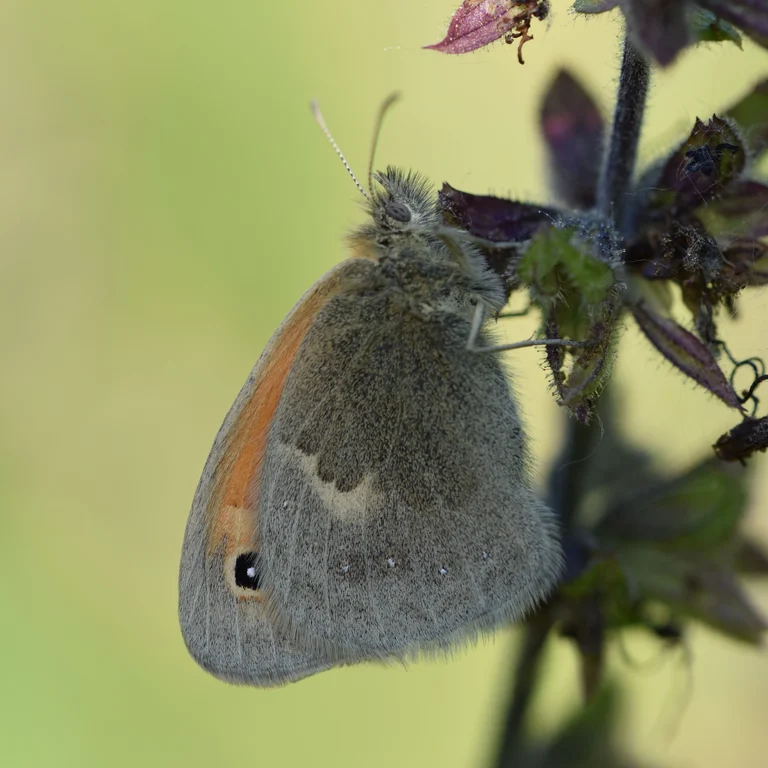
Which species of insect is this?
Coenonympha pamphilus
